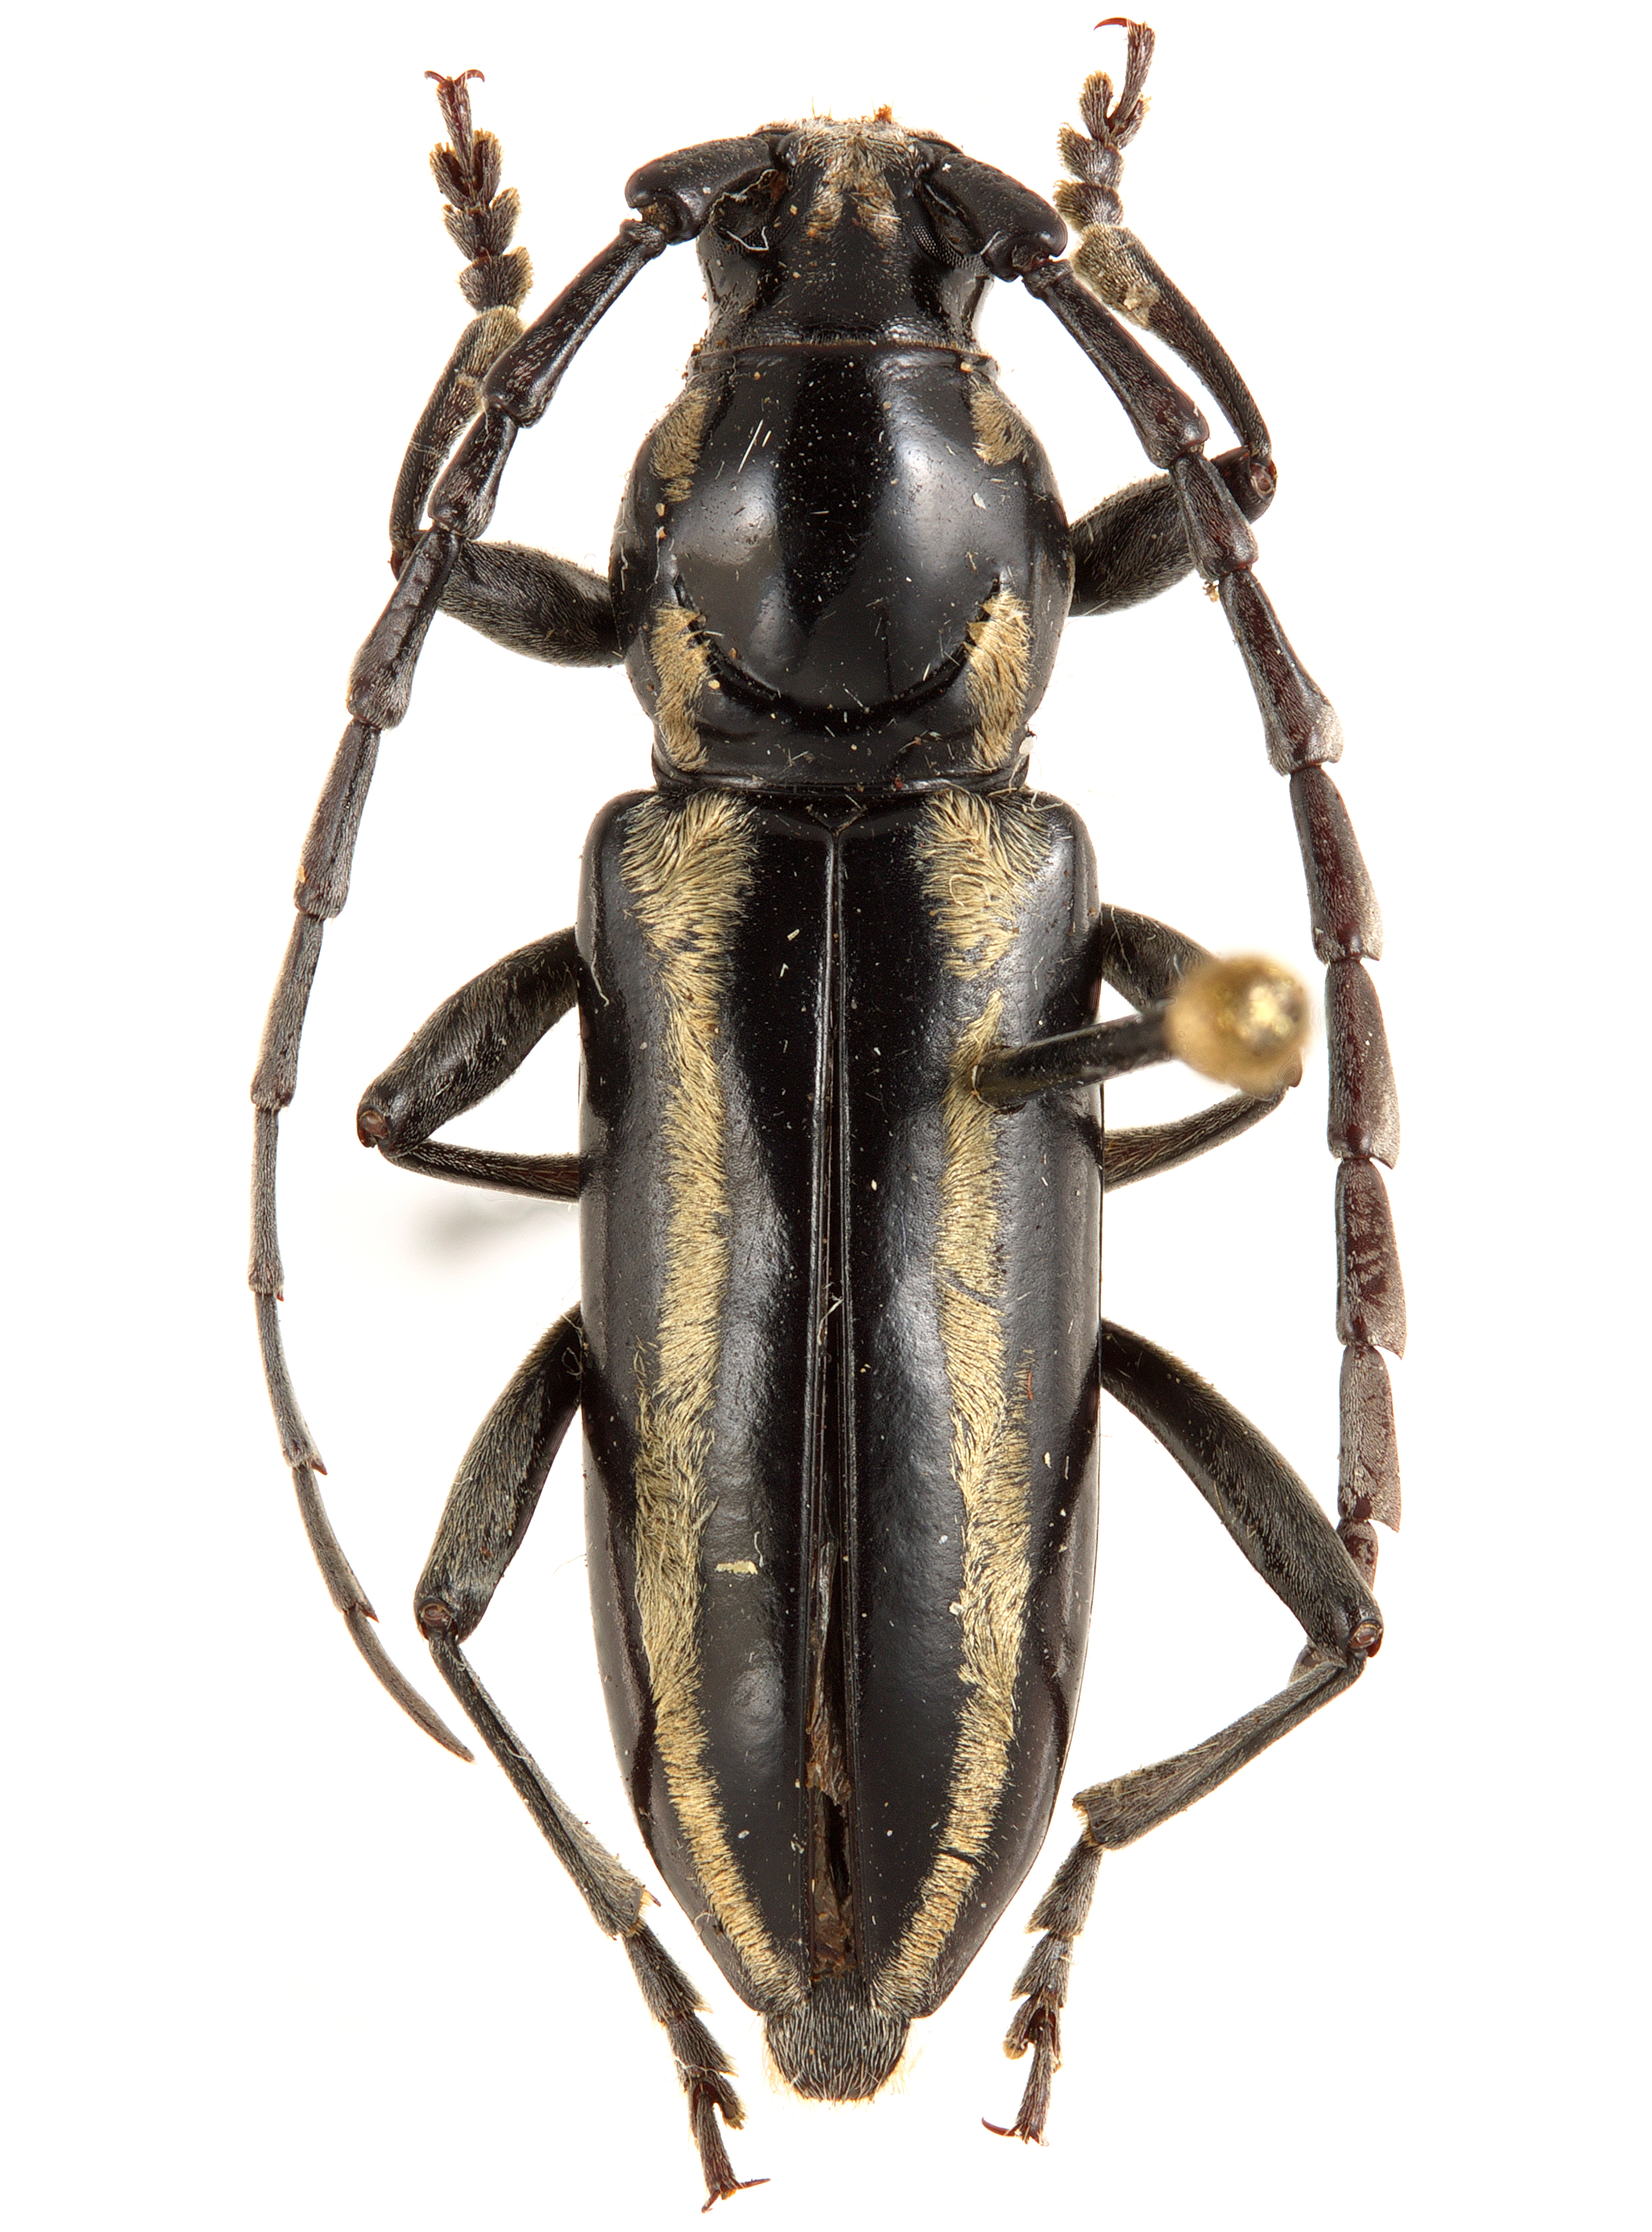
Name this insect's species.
Ptycholaemus troberti
